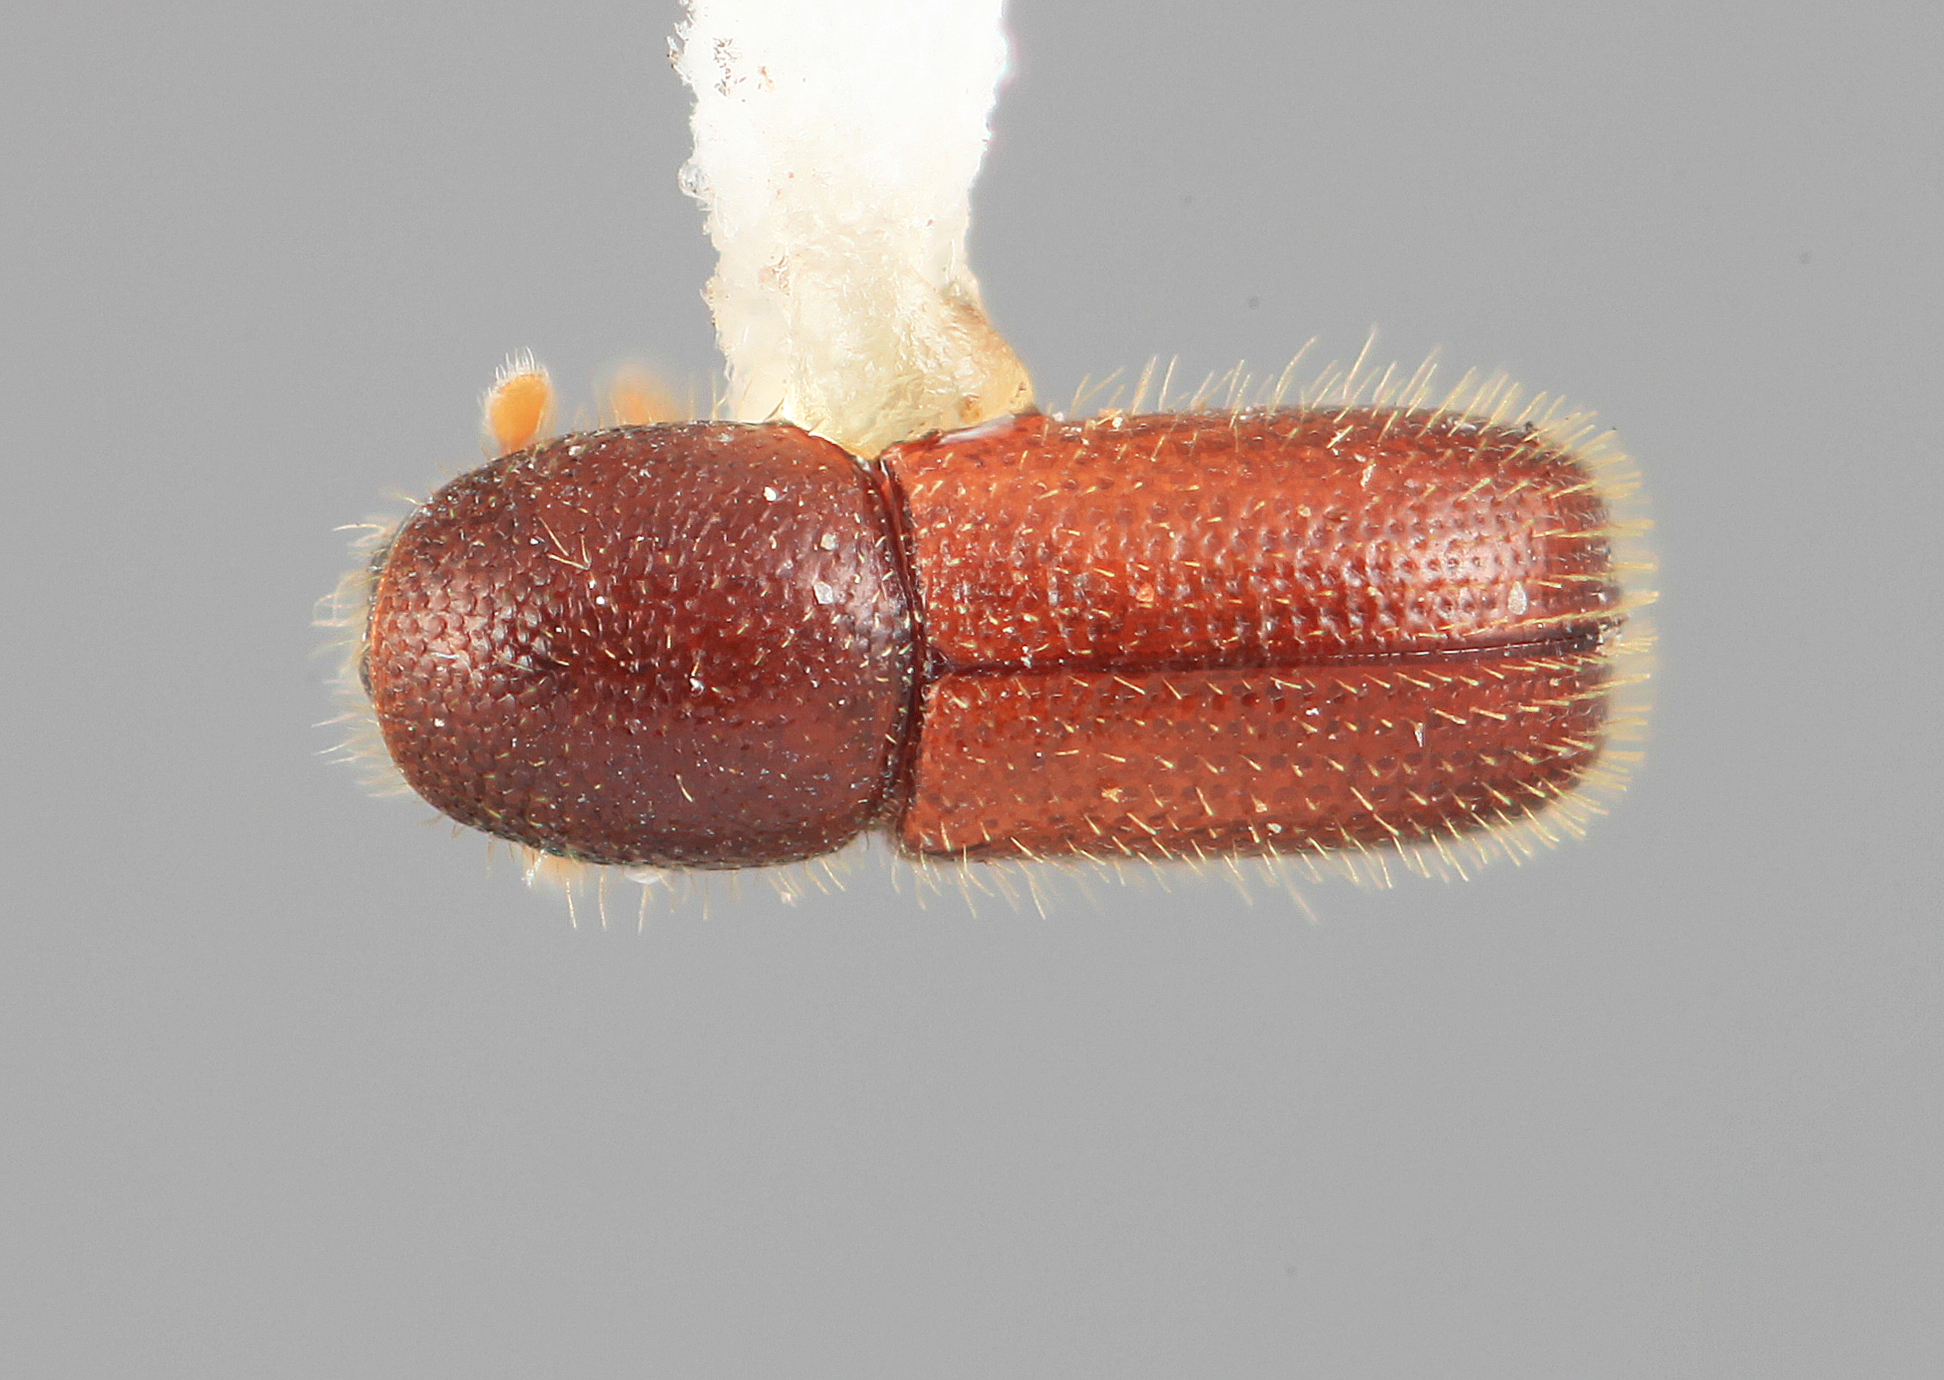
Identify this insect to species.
Dendrocranulus reditus
